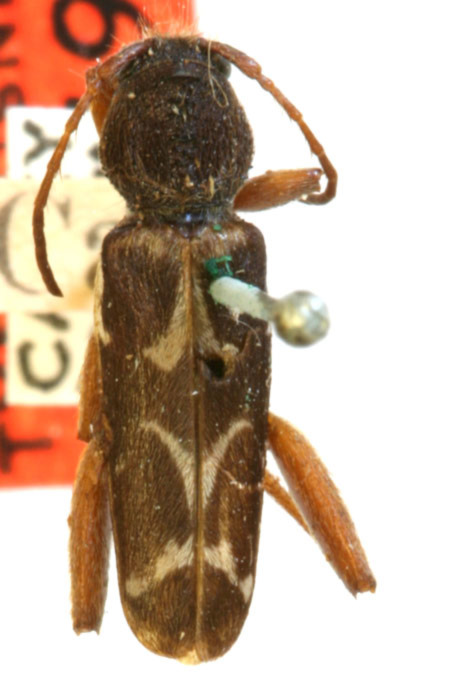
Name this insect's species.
Neoclytus conjunctus
